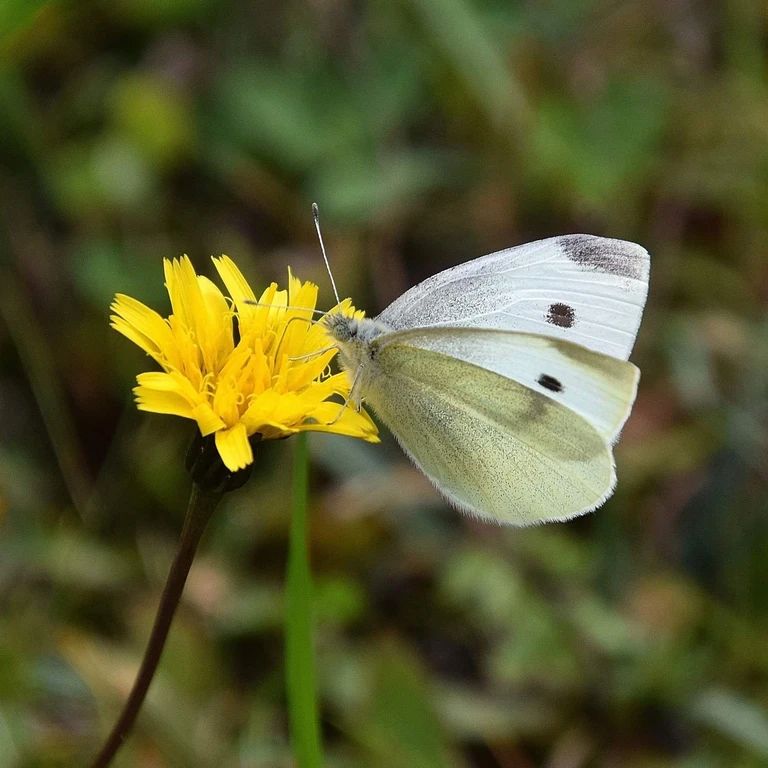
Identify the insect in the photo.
Pieris rapae
